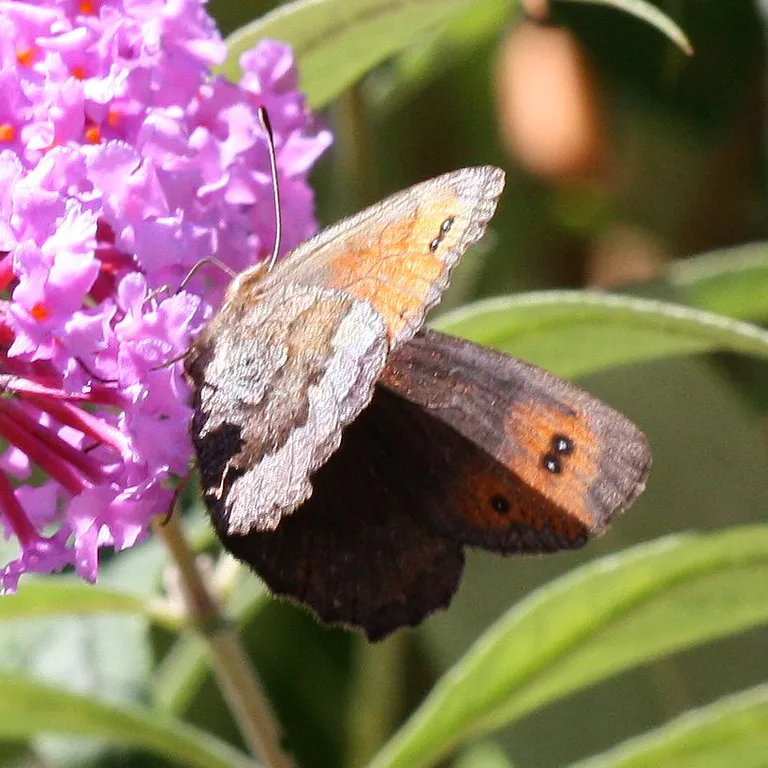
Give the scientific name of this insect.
Erebia pronoe
